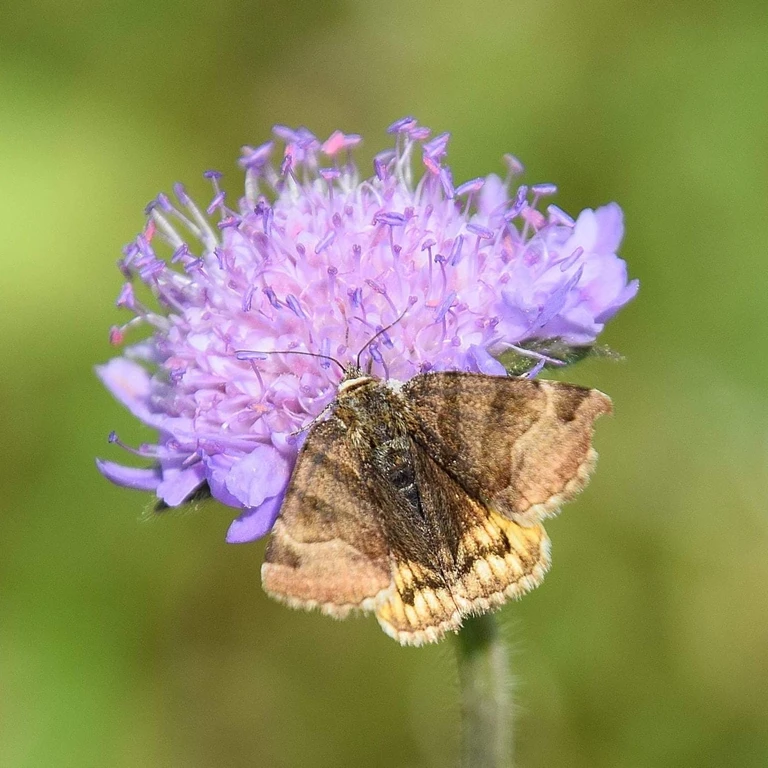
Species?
Euclidia glyphica
